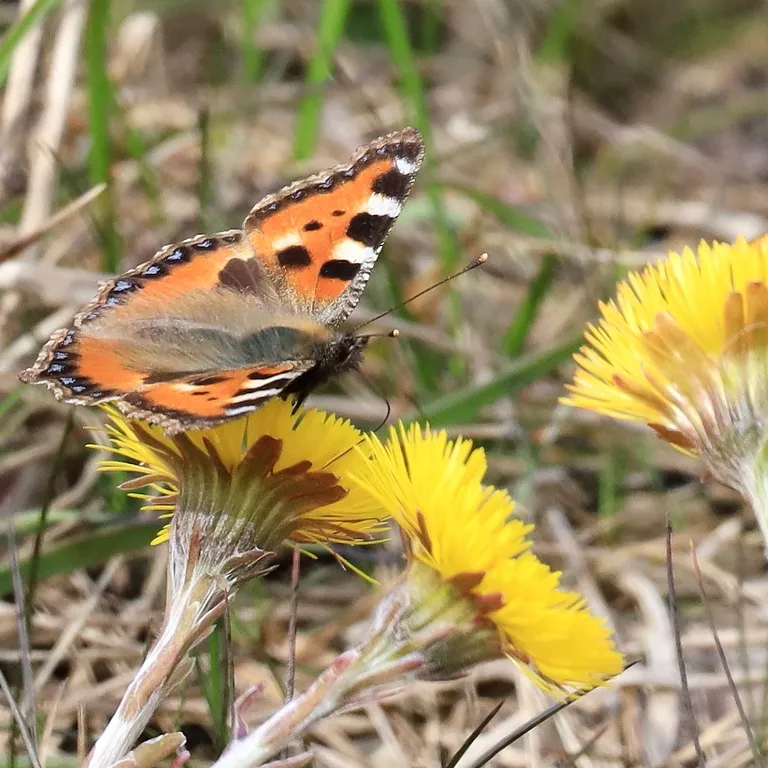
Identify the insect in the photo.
Aglais urticae
